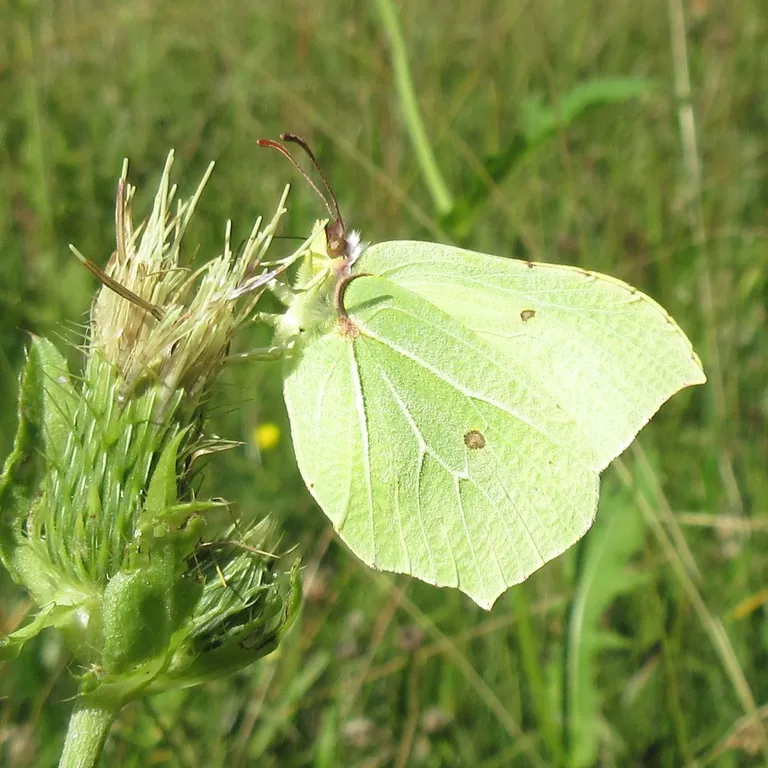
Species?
Gonepteryx rhamni
